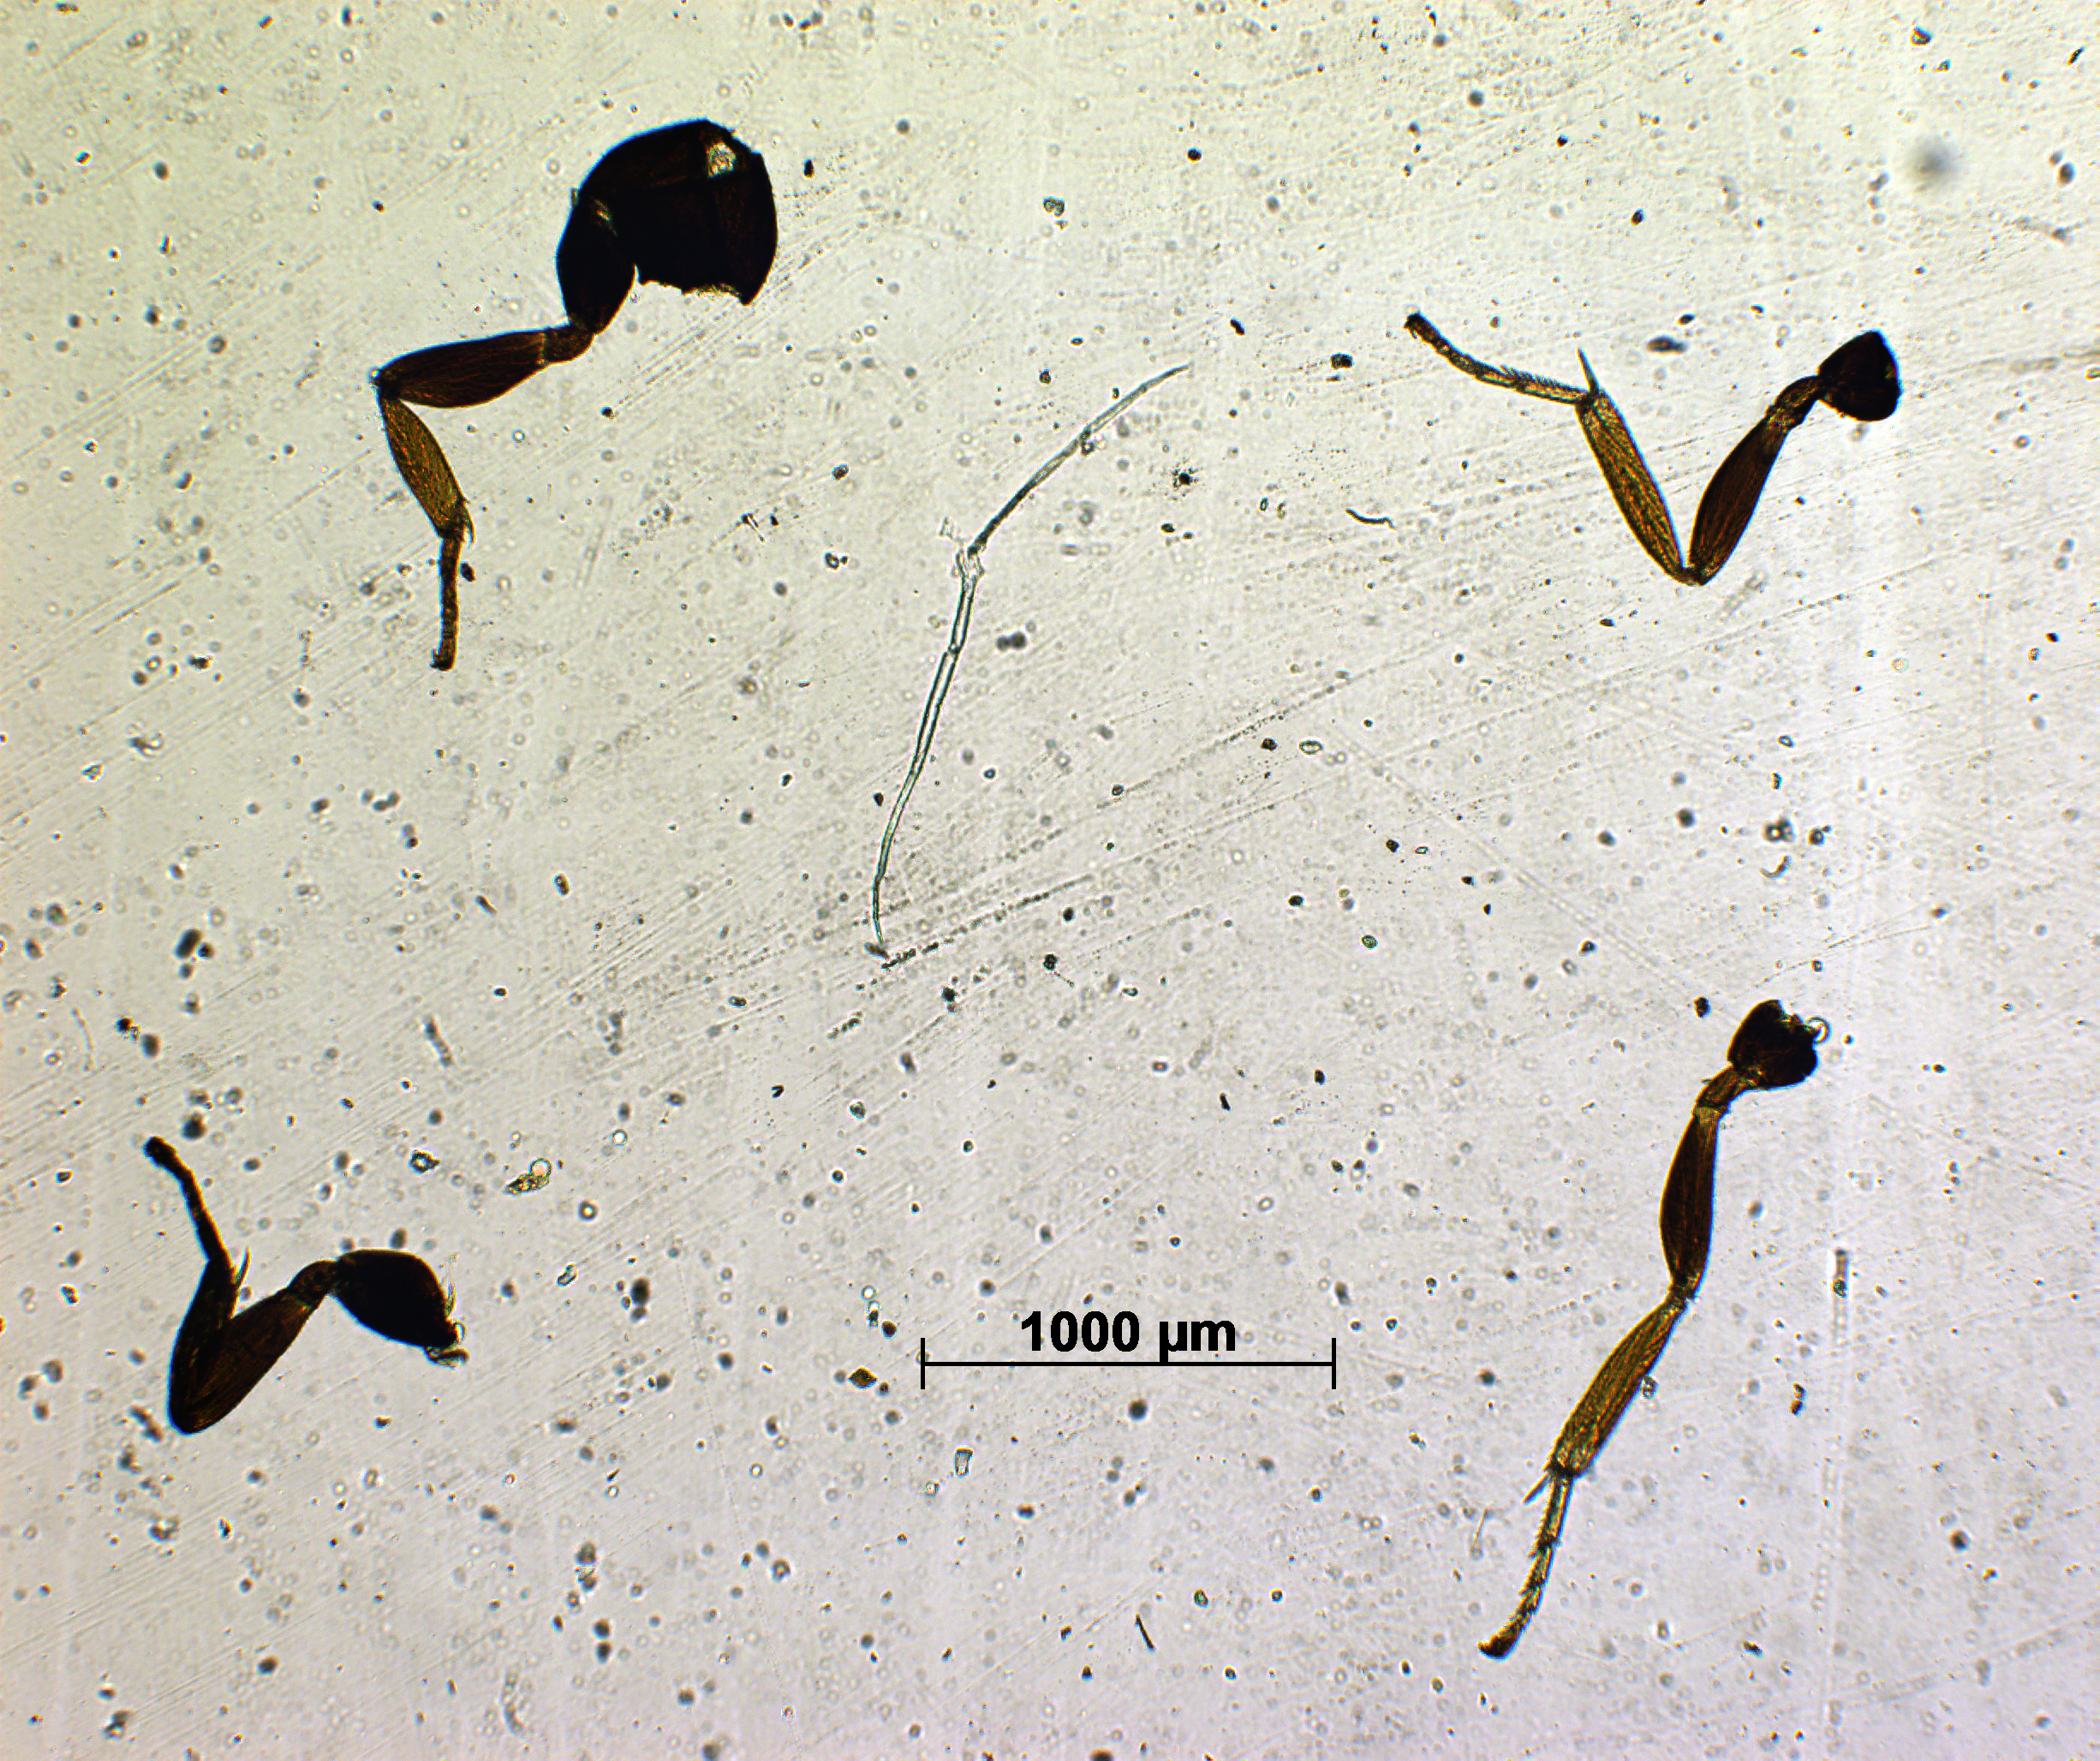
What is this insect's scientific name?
Pachyneuron kamathi
